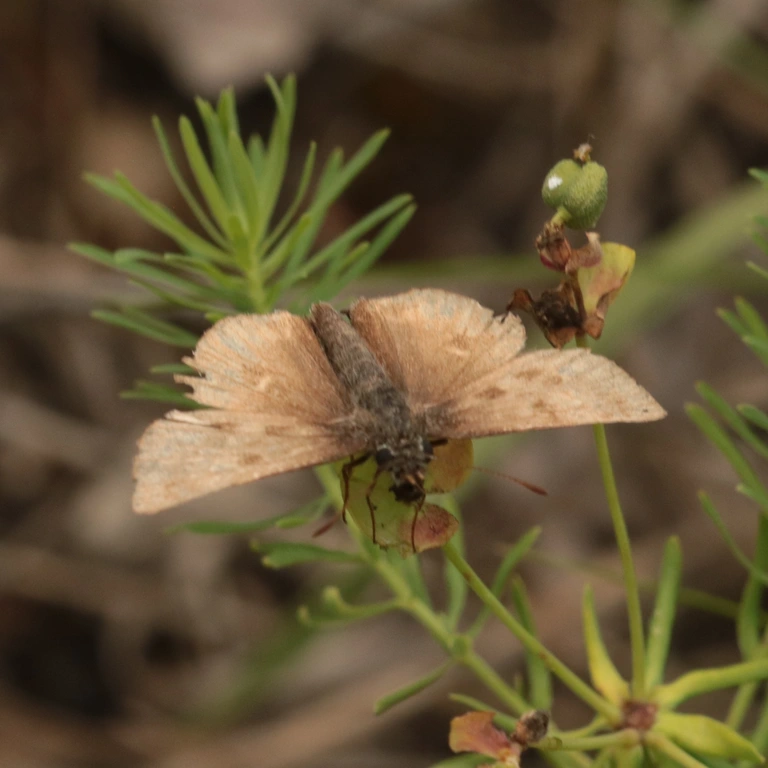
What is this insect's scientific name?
Erynnis tages
